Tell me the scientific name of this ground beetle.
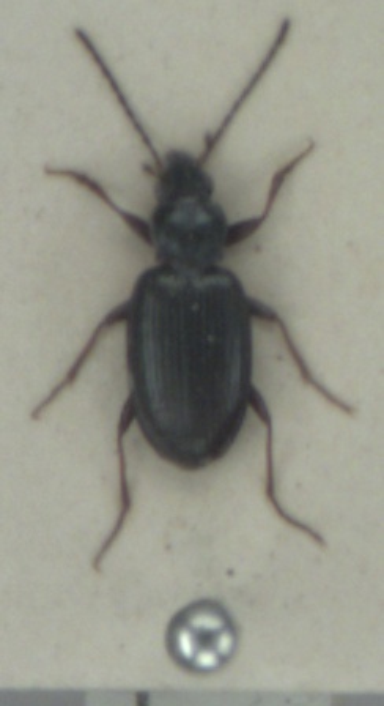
Bembidion geniculatum
